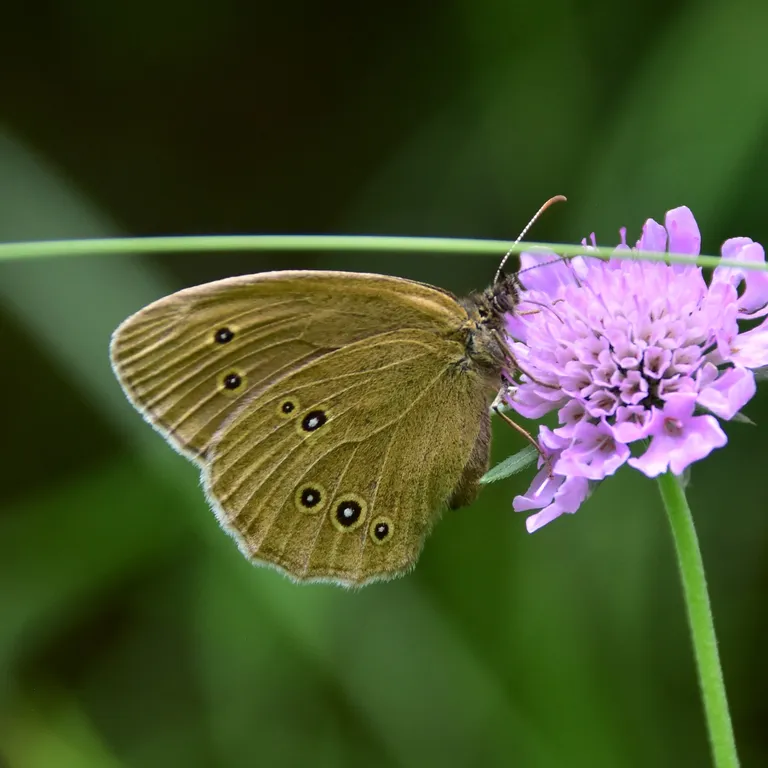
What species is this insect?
Aphantopus hyperantus
